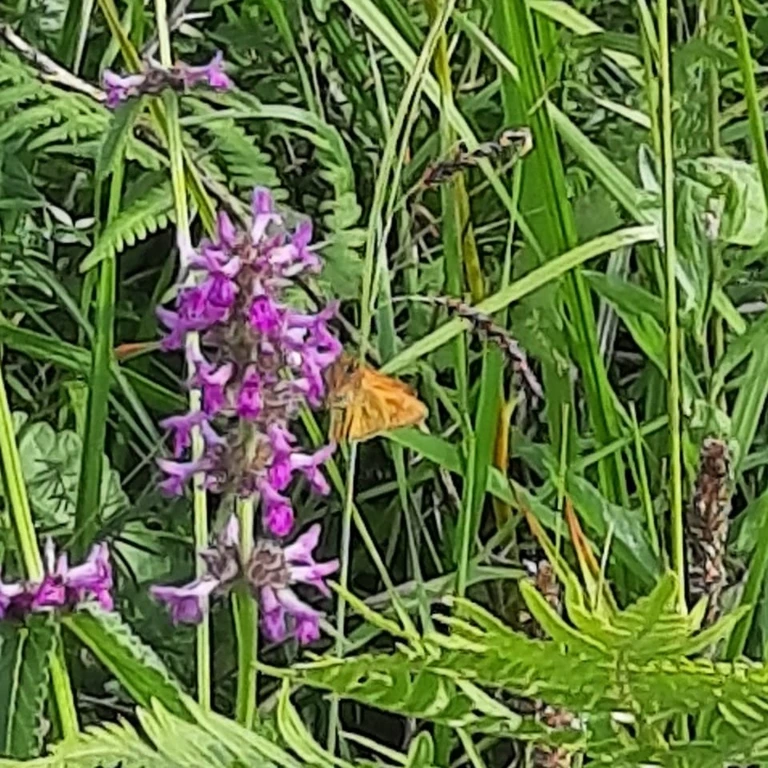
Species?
Ochlodes sylvanus (also Ochlodes venata)
